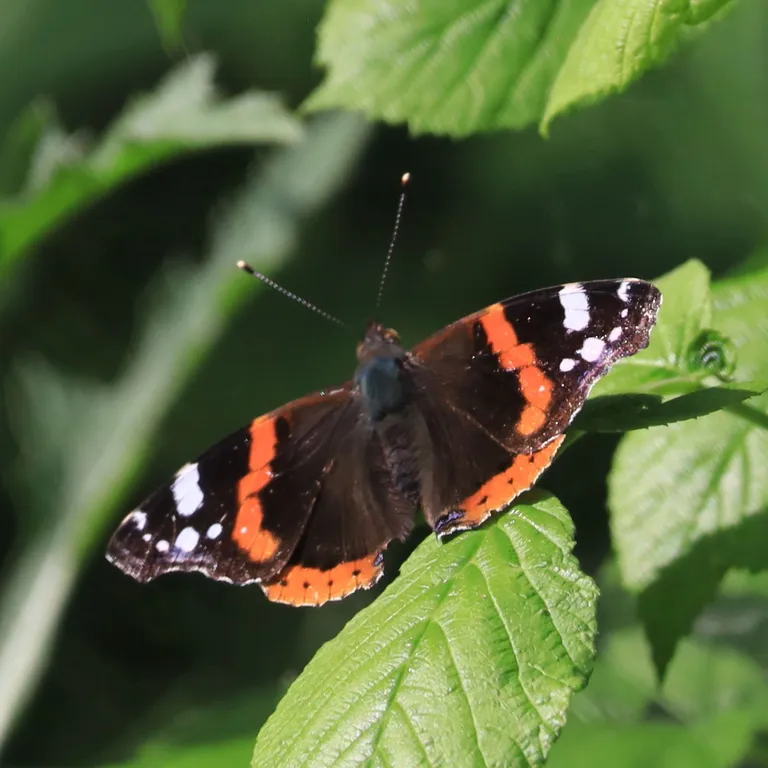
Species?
Vanessa atalanta
